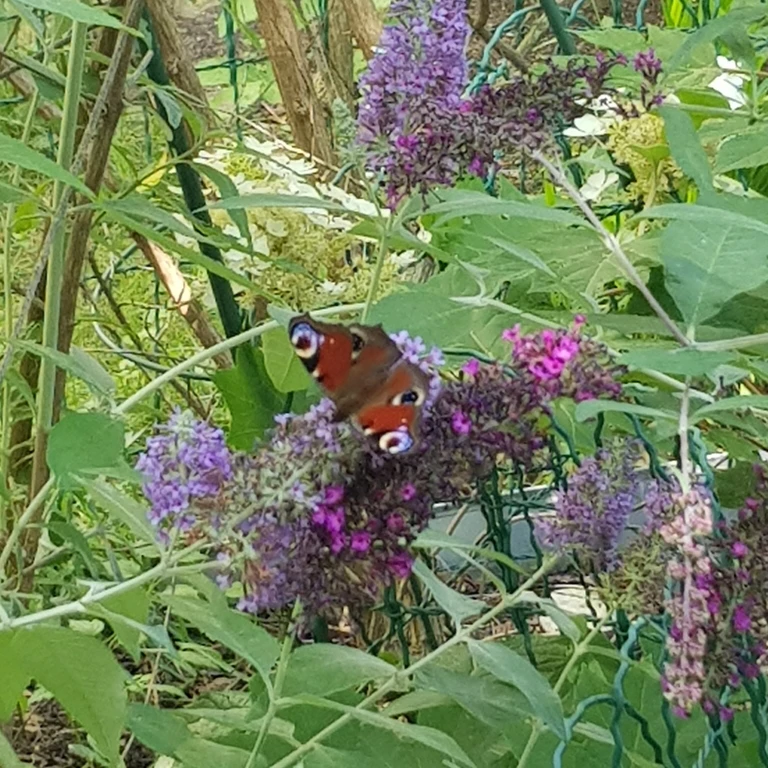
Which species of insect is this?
Aglais io
